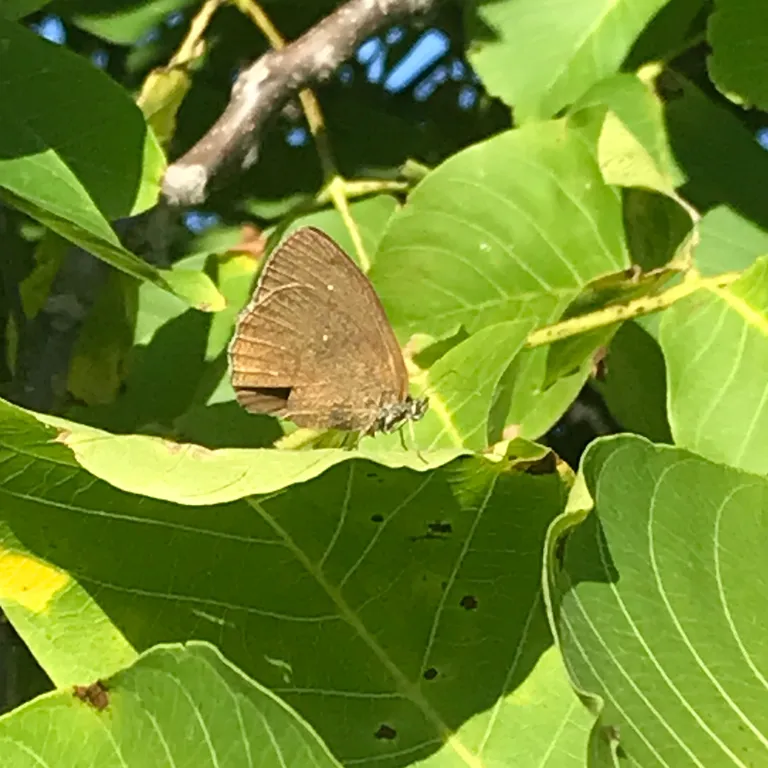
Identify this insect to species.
Aphantopus hyperantus
